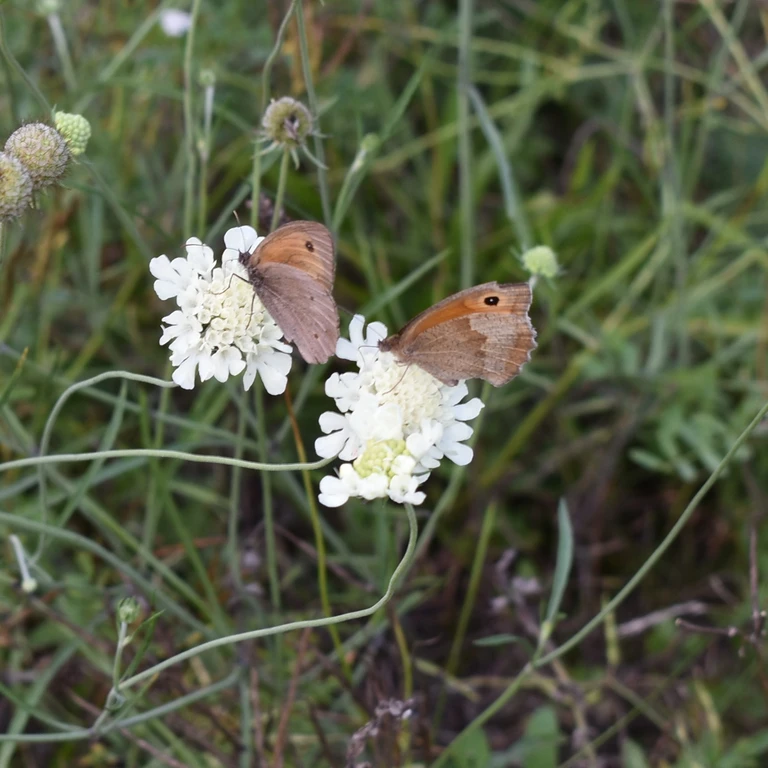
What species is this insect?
Maniola jurtina
